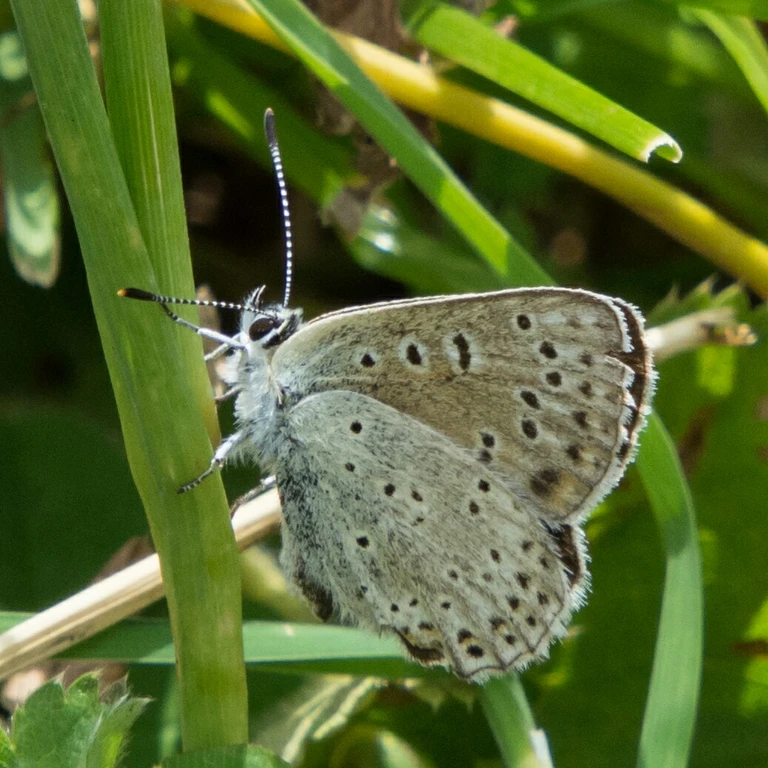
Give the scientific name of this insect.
Lycaena tityrus (also Loweia tityrus)
